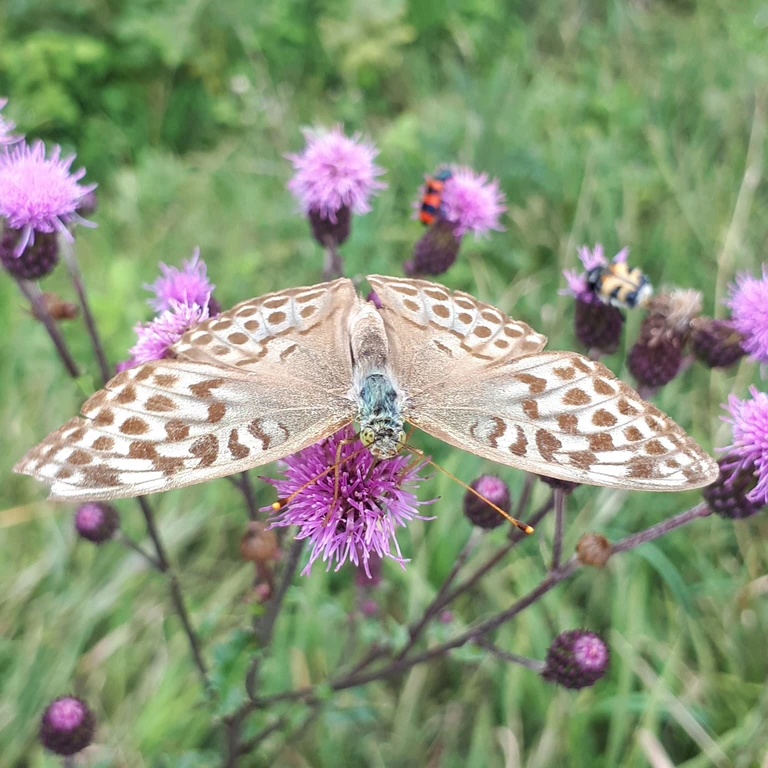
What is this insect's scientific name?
Argynnis paphia
